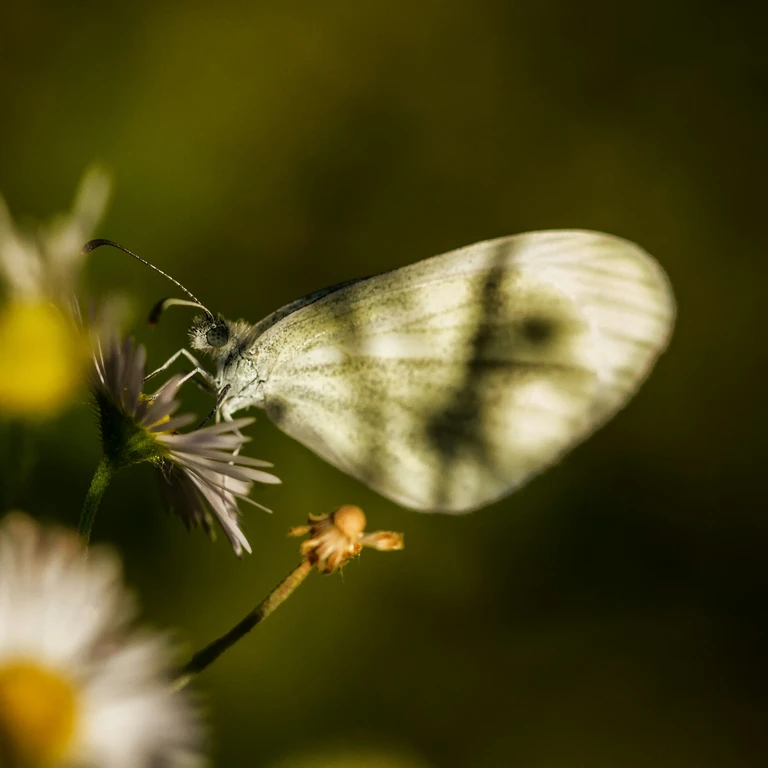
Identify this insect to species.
Leptidea sinapis/juvernica
